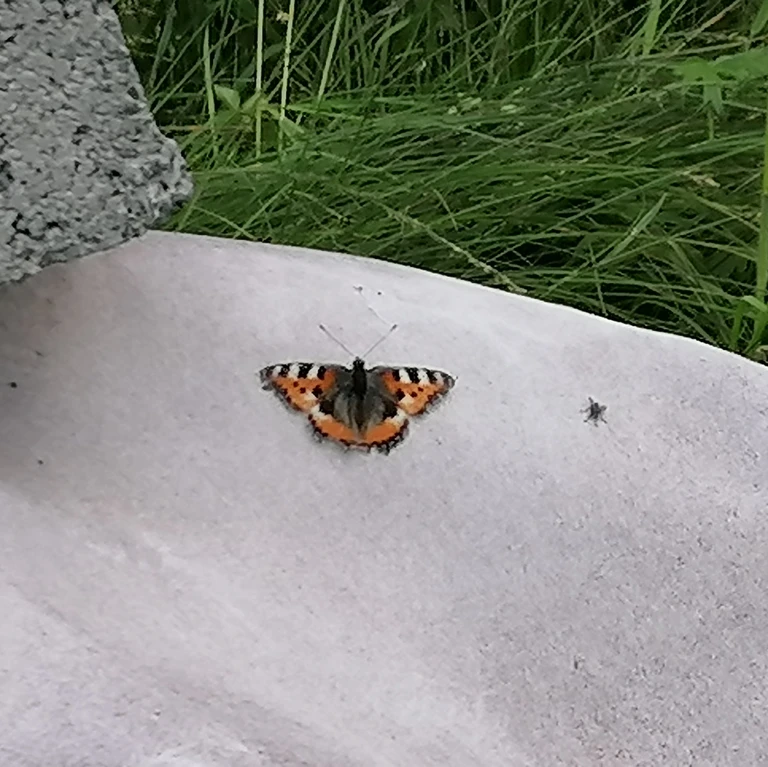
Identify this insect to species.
Aglais urticae
